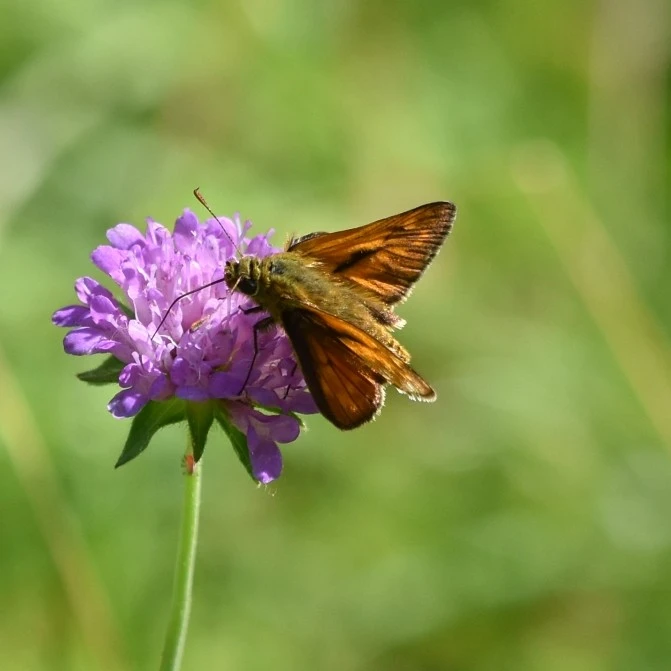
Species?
Ochlodes sylvanus (also Ochlodes venata)
